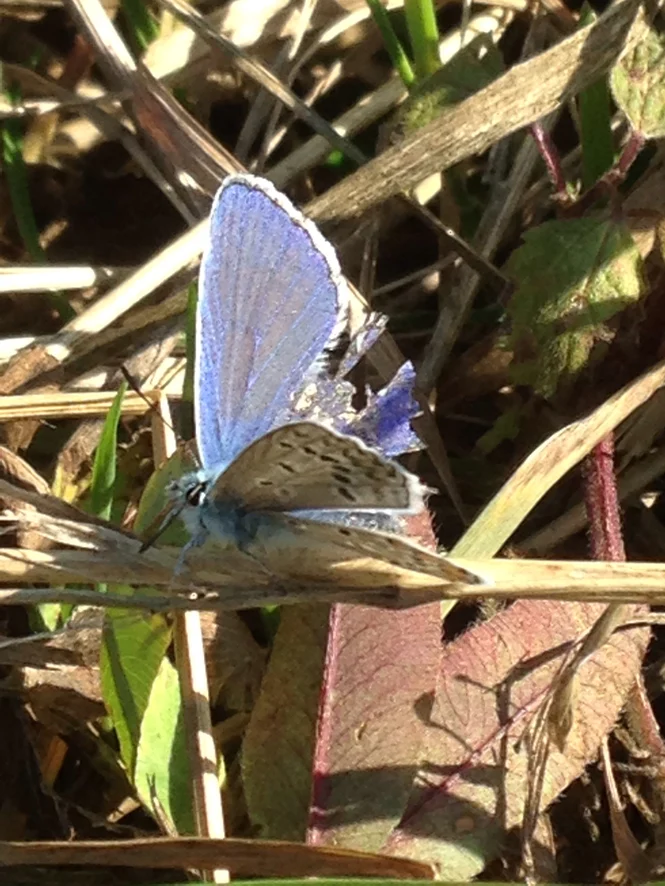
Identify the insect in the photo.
Polyommatus icarus
